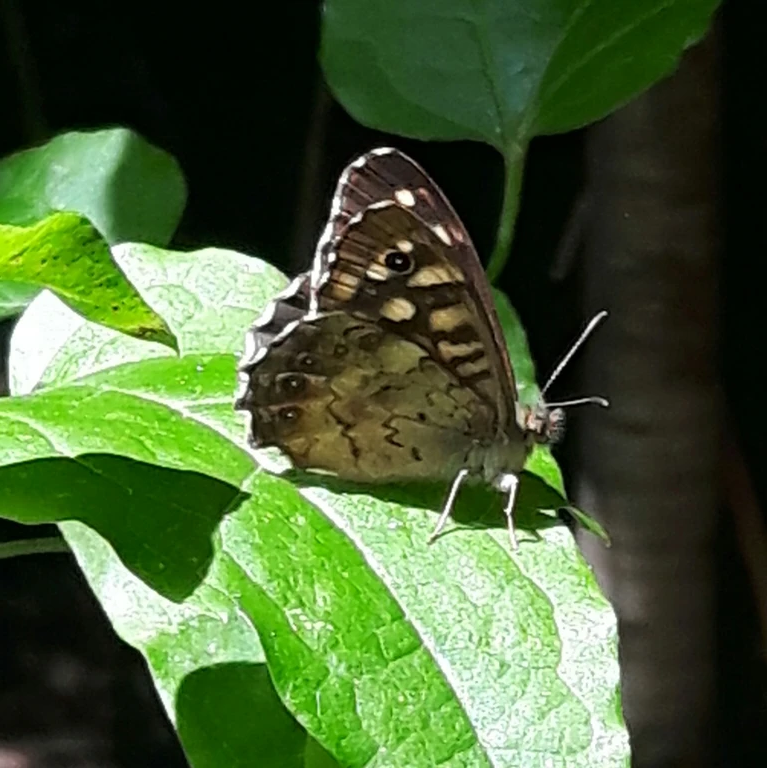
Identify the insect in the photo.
Pararge aegeria
